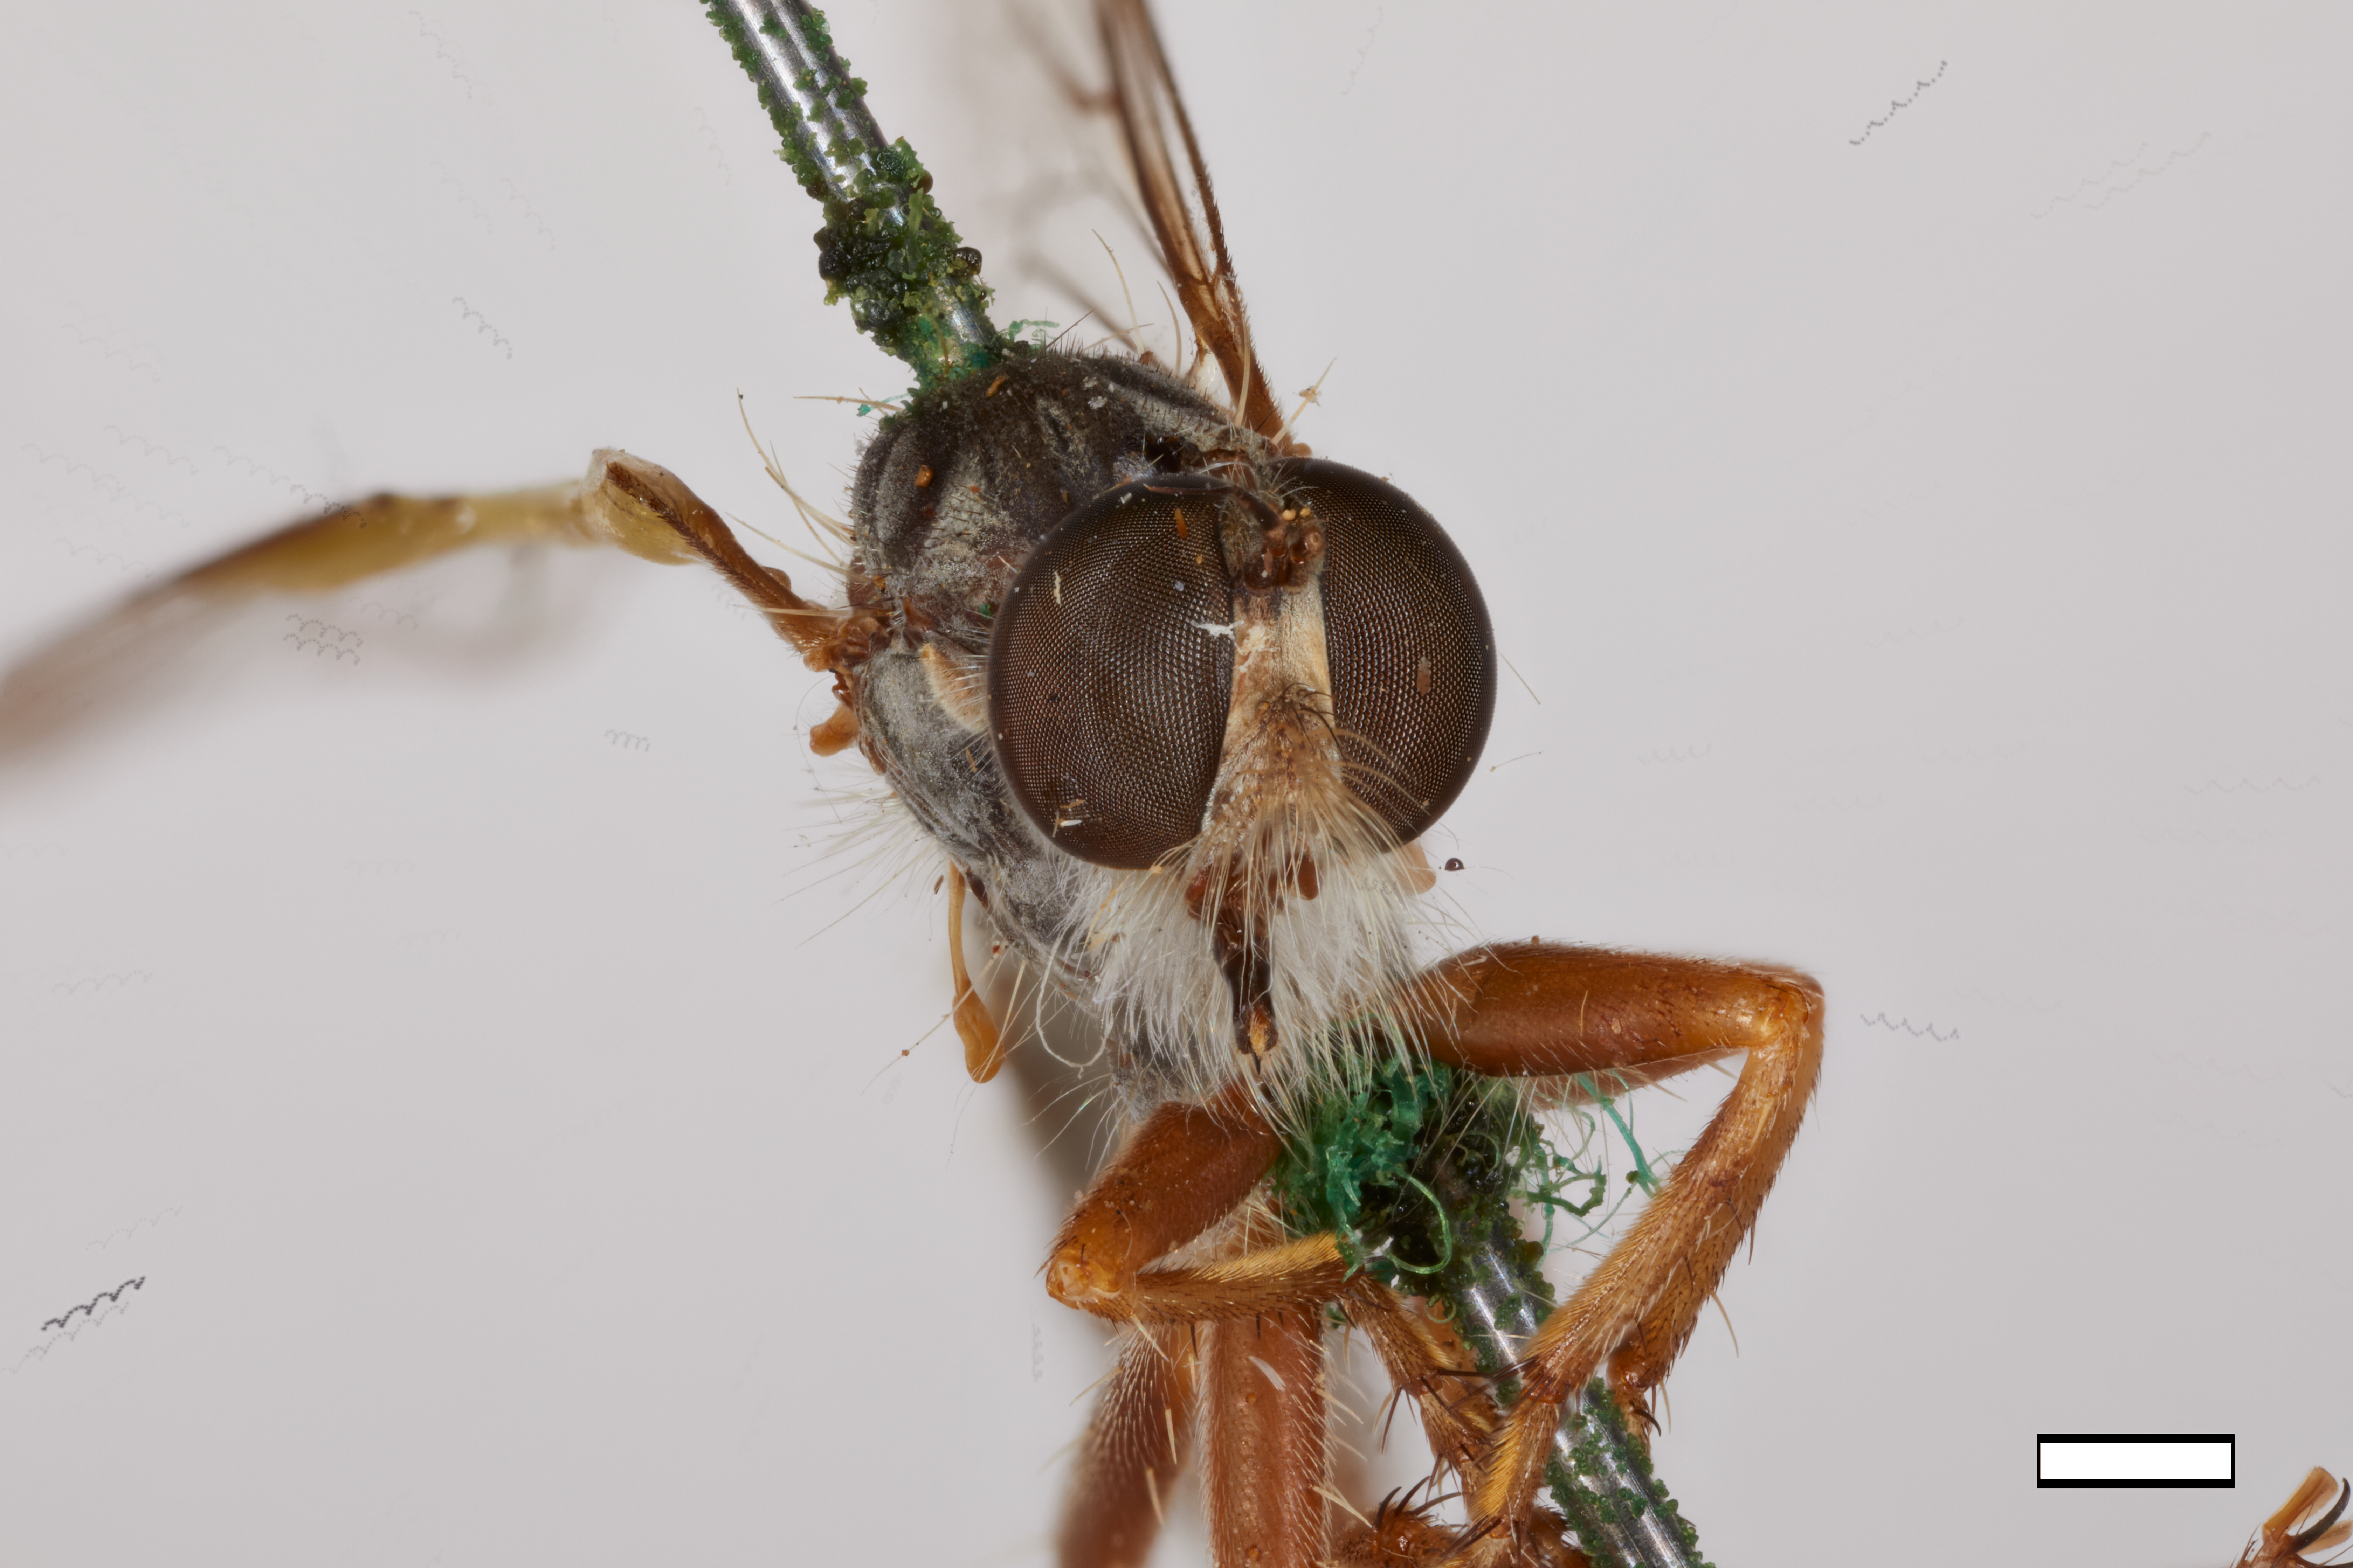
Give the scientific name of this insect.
Asilus albicomus
